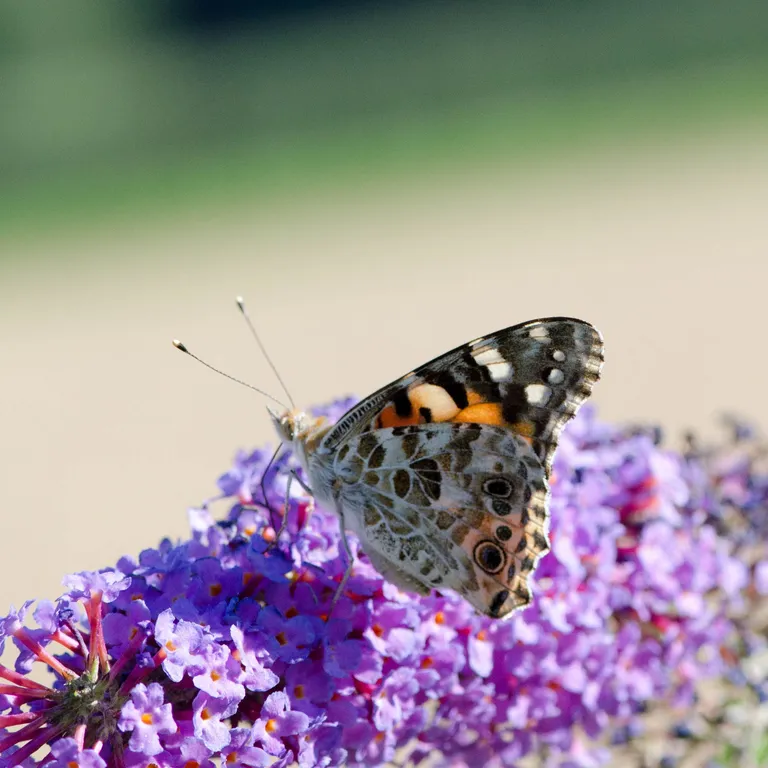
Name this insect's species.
Vanessa cardui
